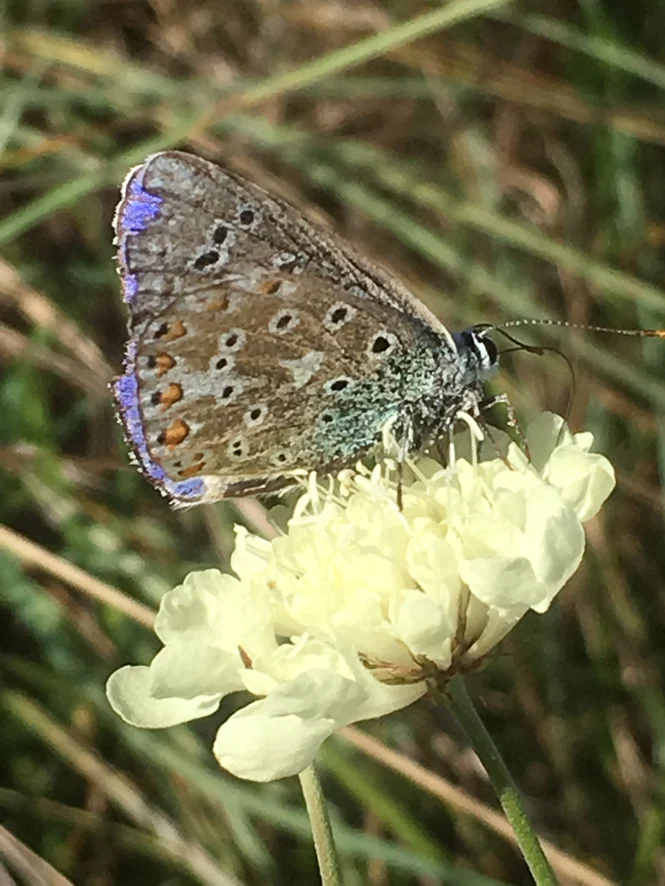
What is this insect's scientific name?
Lysandra bellargus
